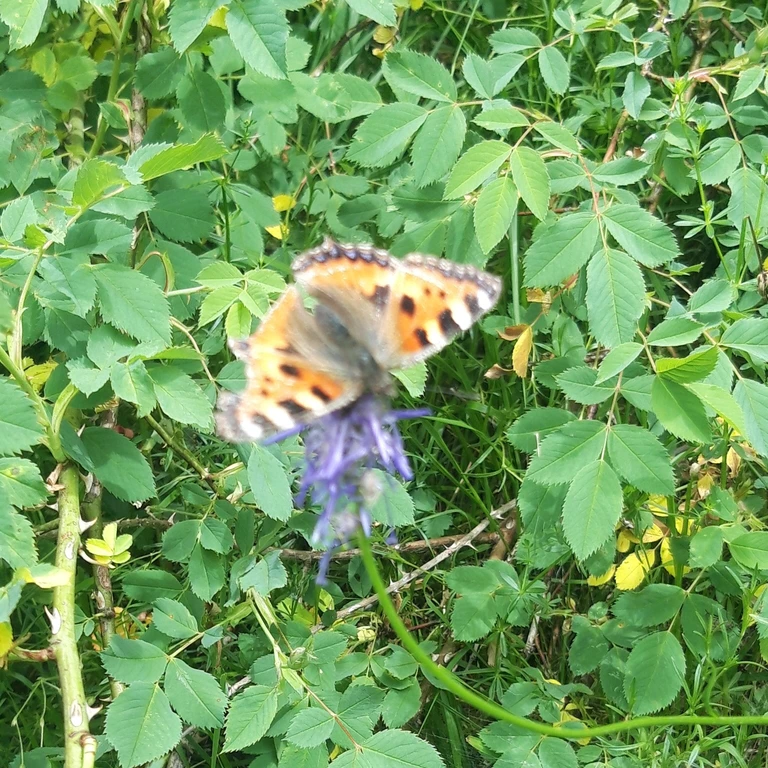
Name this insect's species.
Aglais urticae
